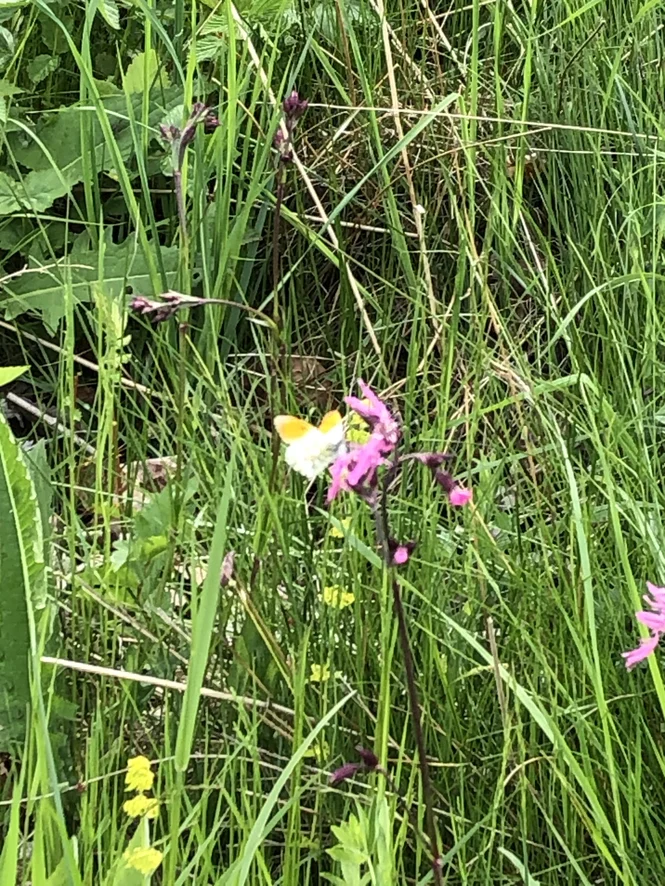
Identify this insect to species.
Anthocharis cardamines
